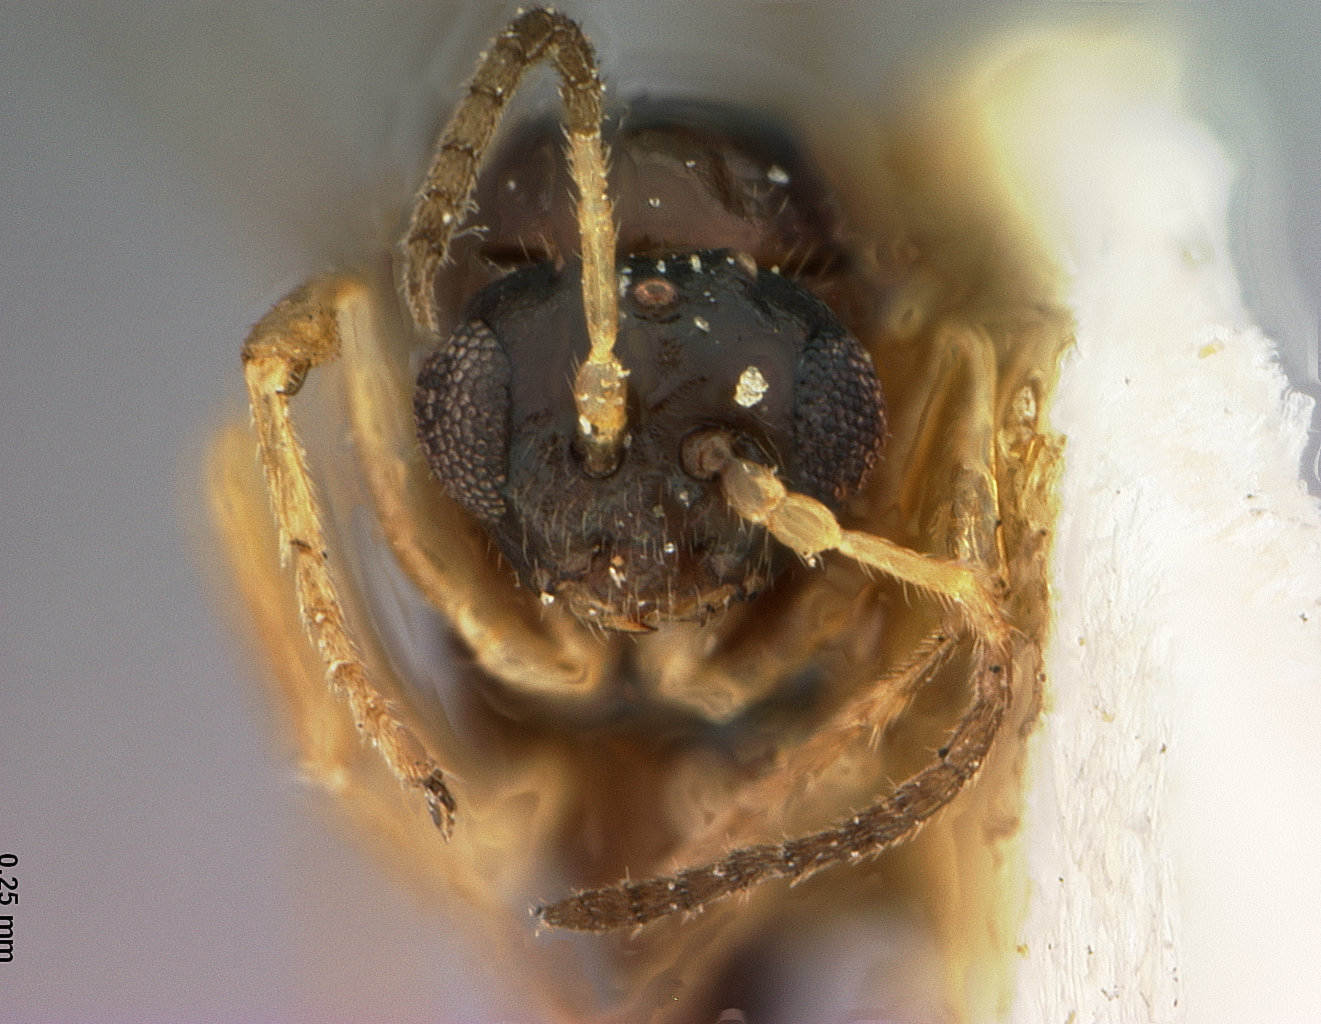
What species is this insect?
Neuroterus fugiens
